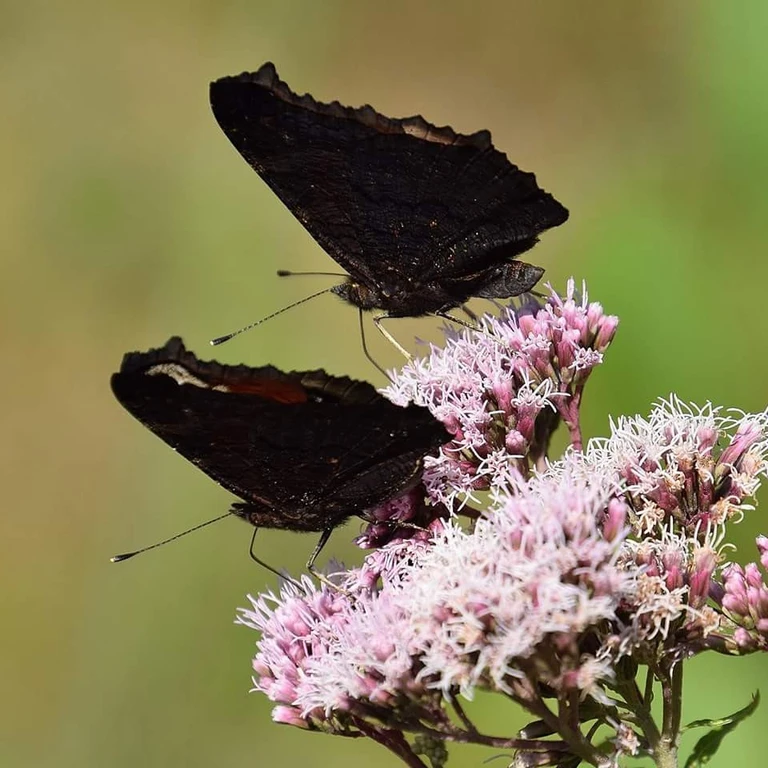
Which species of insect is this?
Aglais io
